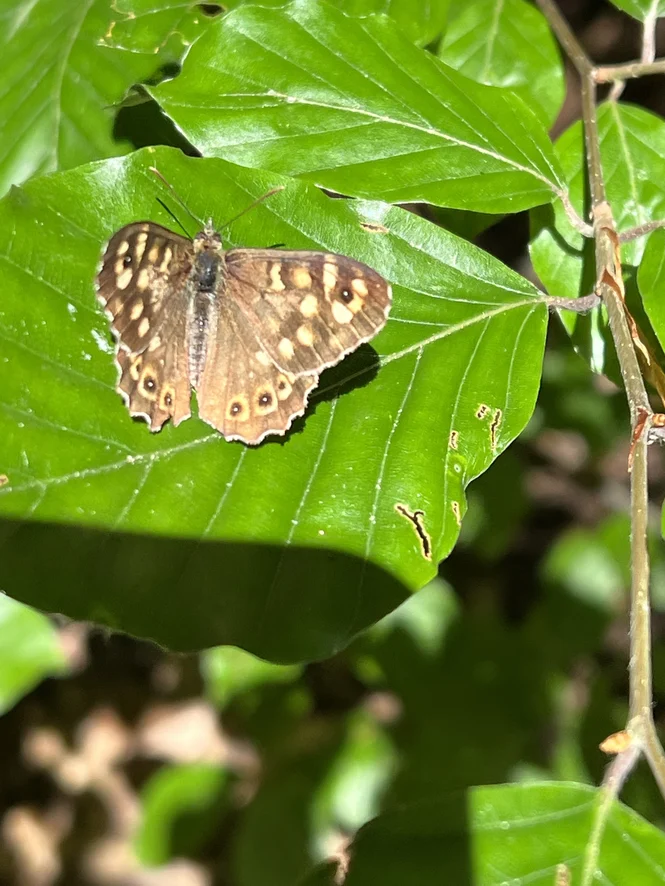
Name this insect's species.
Pararge aegeria
